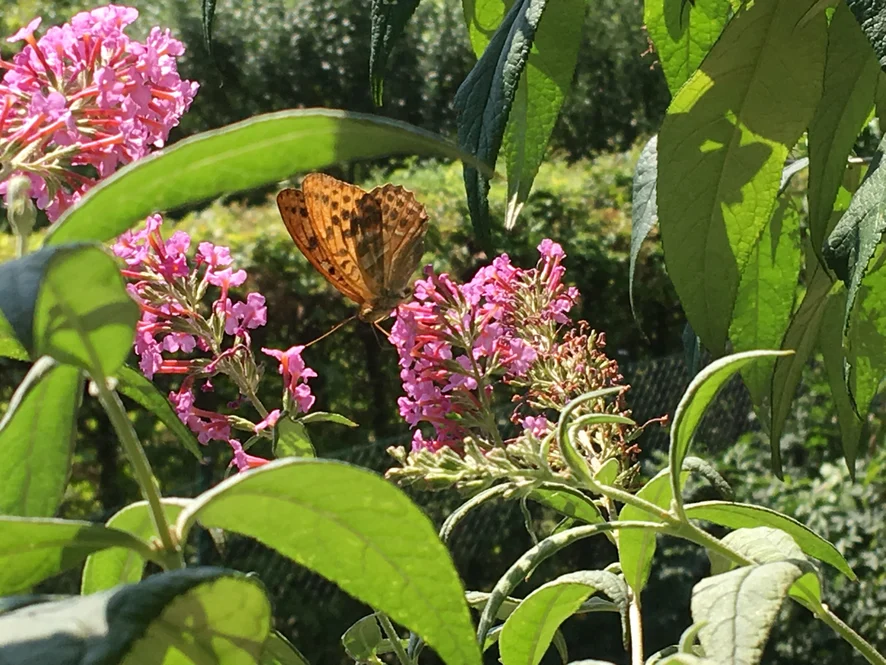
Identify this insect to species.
Argynnis paphia
